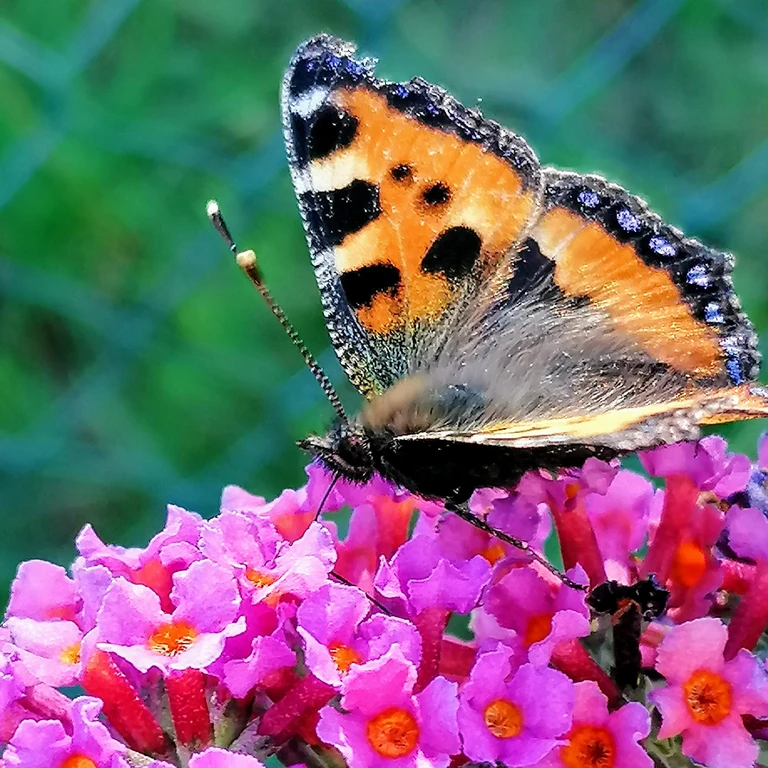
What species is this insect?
Aglais urticae
